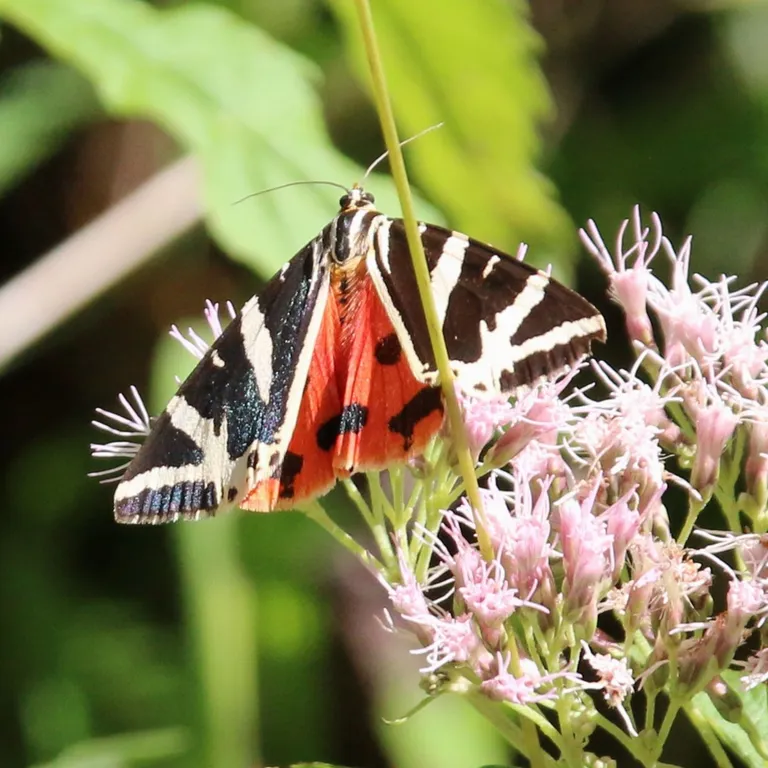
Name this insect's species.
Euplagia quadripunctaria
